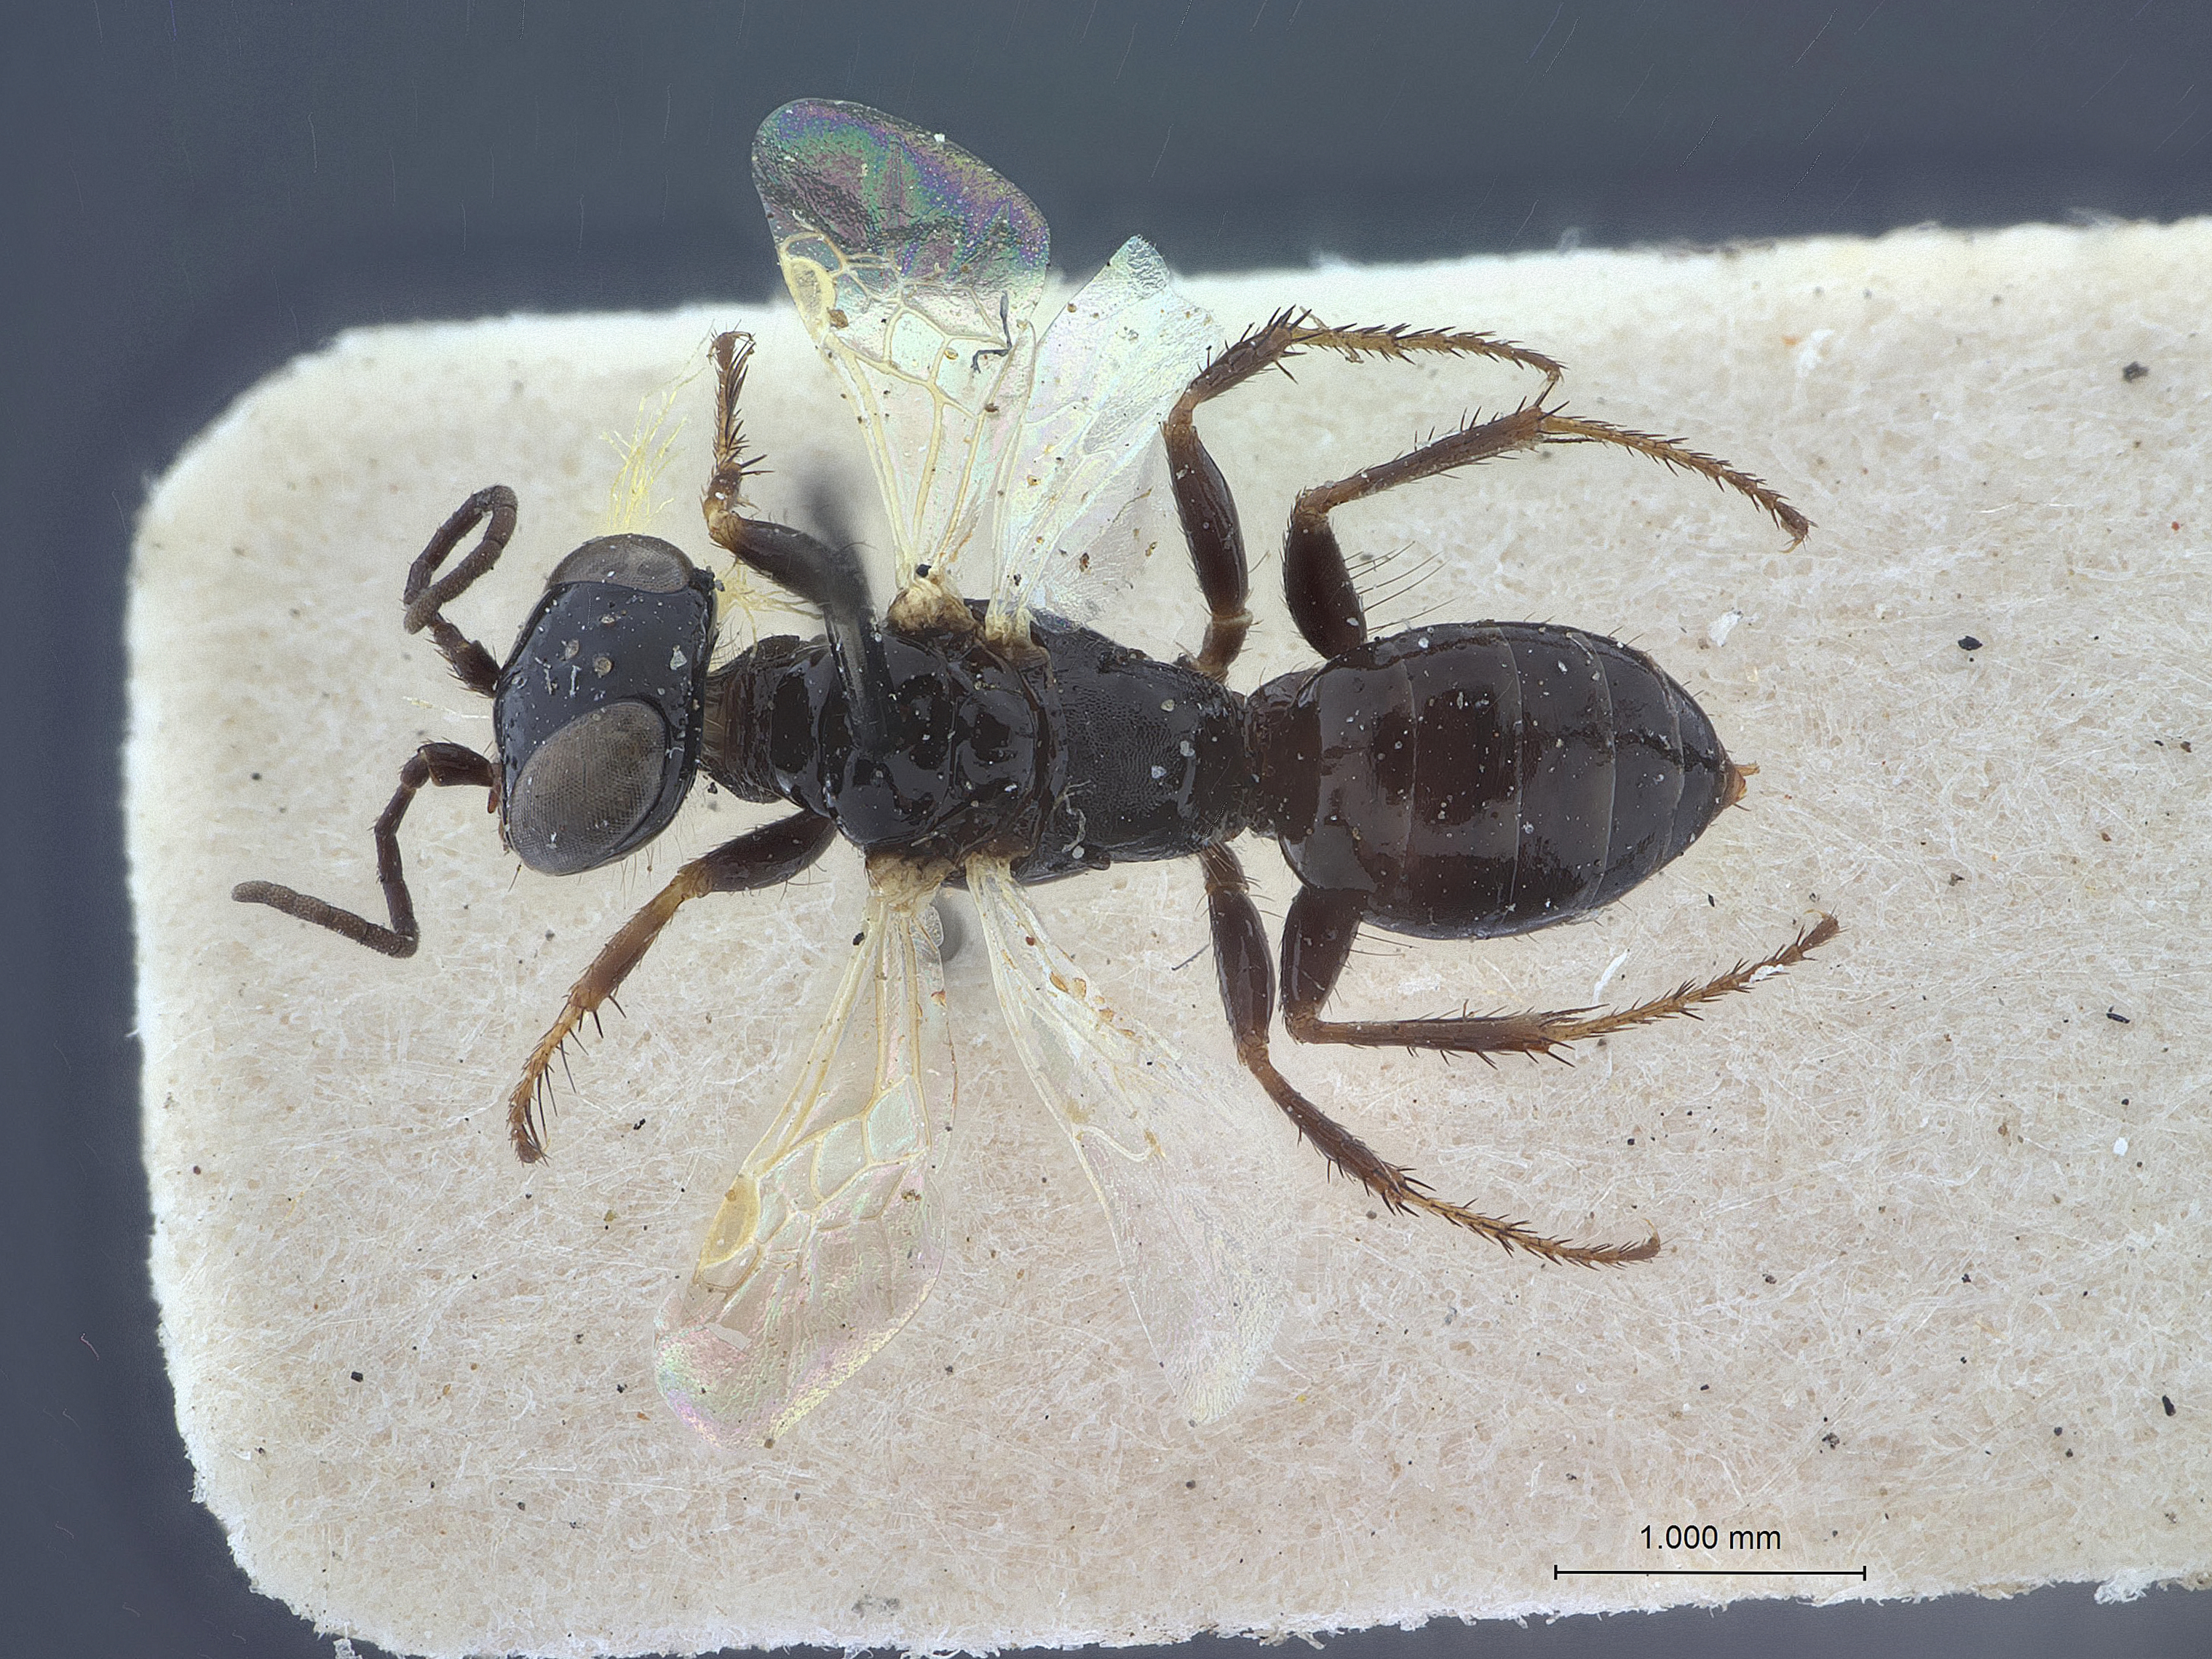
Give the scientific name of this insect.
Diploplectron palaearcticum
